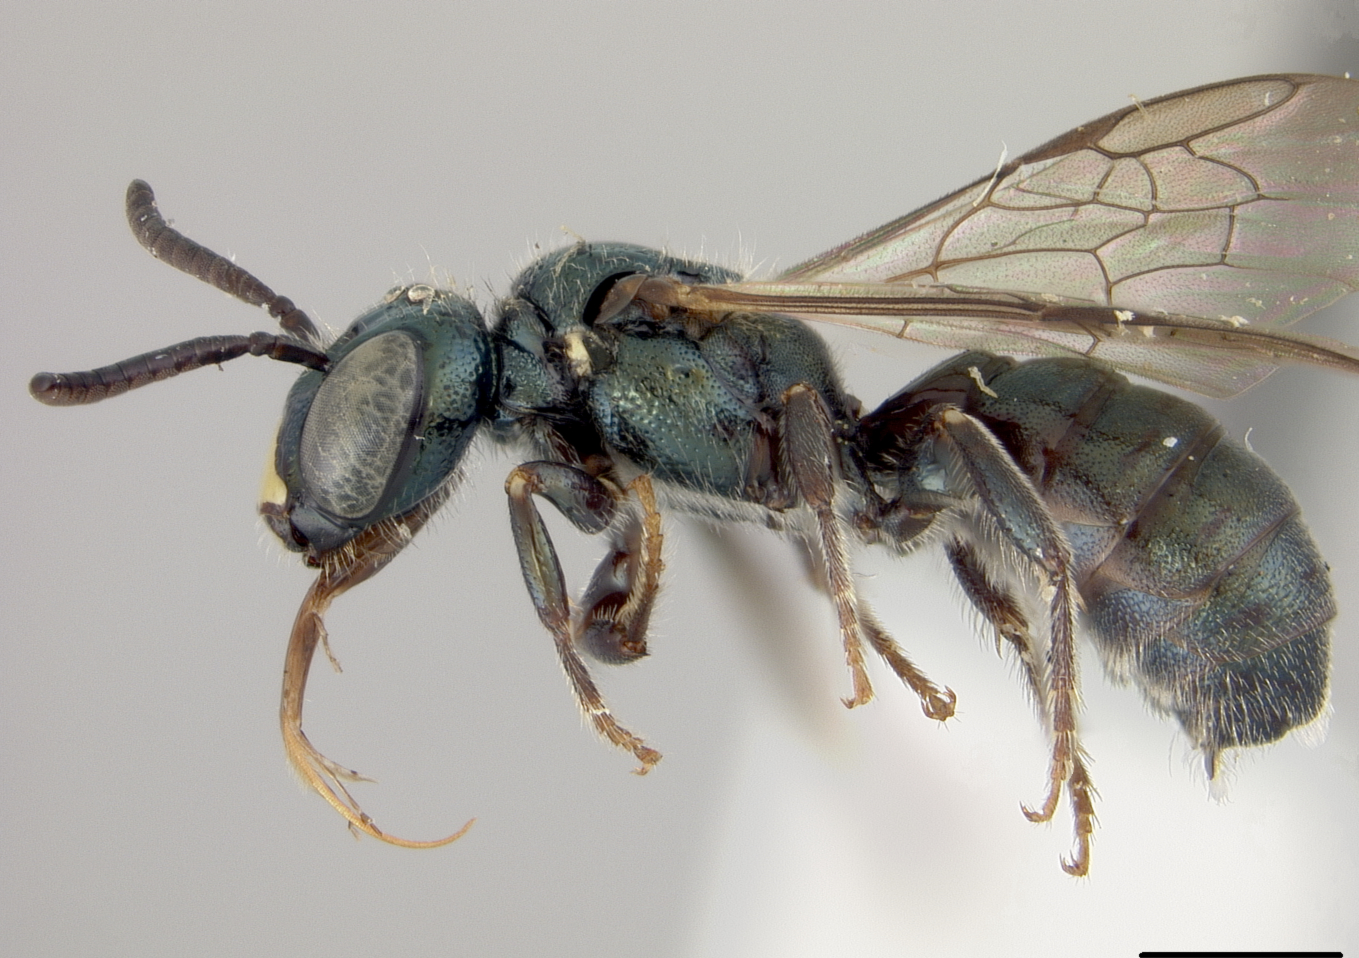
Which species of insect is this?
Ceratina hurdi
